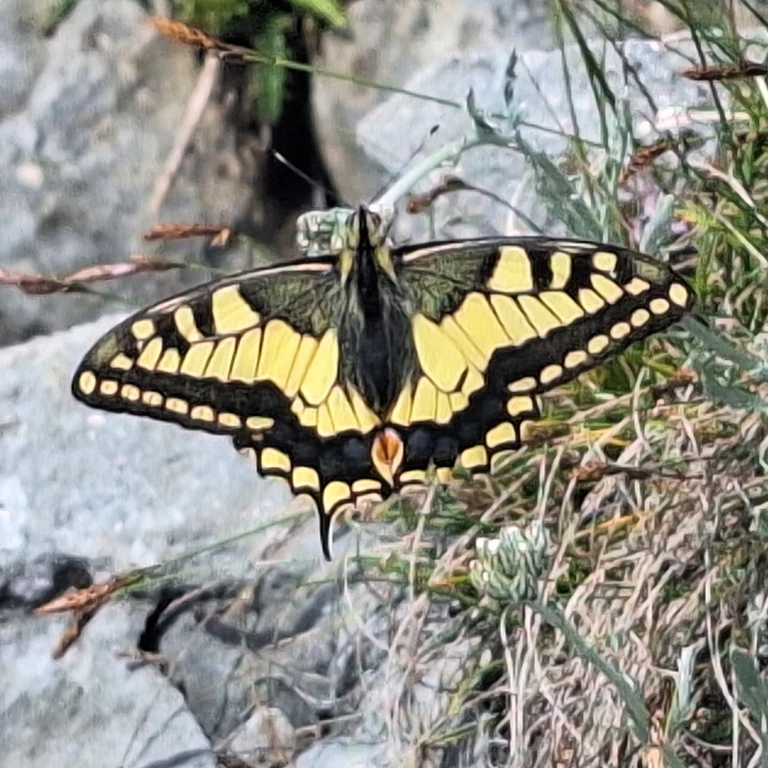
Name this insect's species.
Papilio machaon
